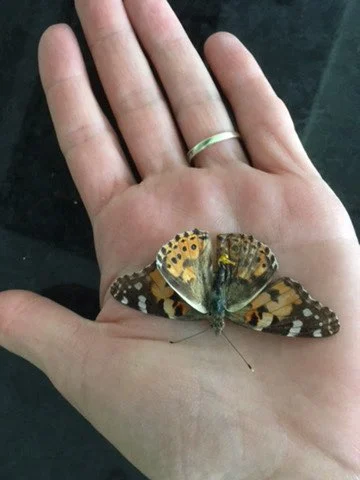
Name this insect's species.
Vanessa cardui
